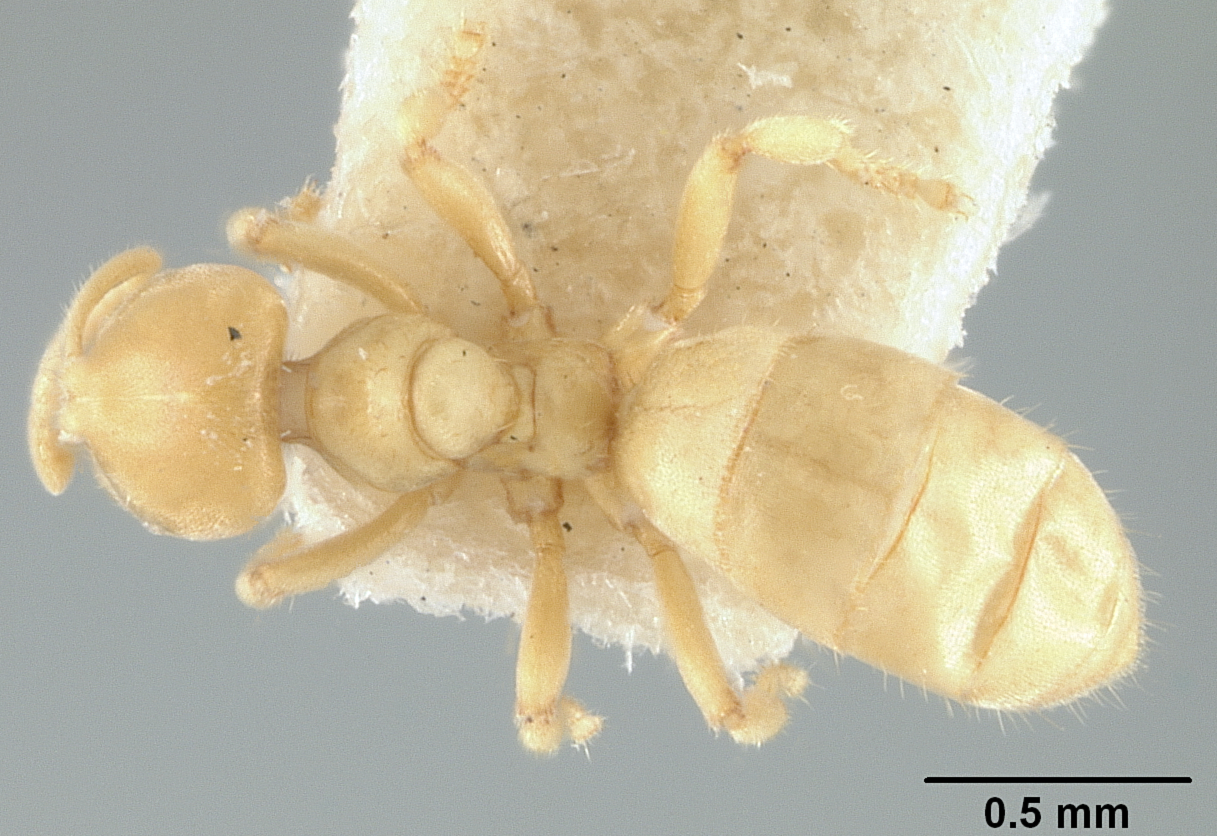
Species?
Acropyga palaga
